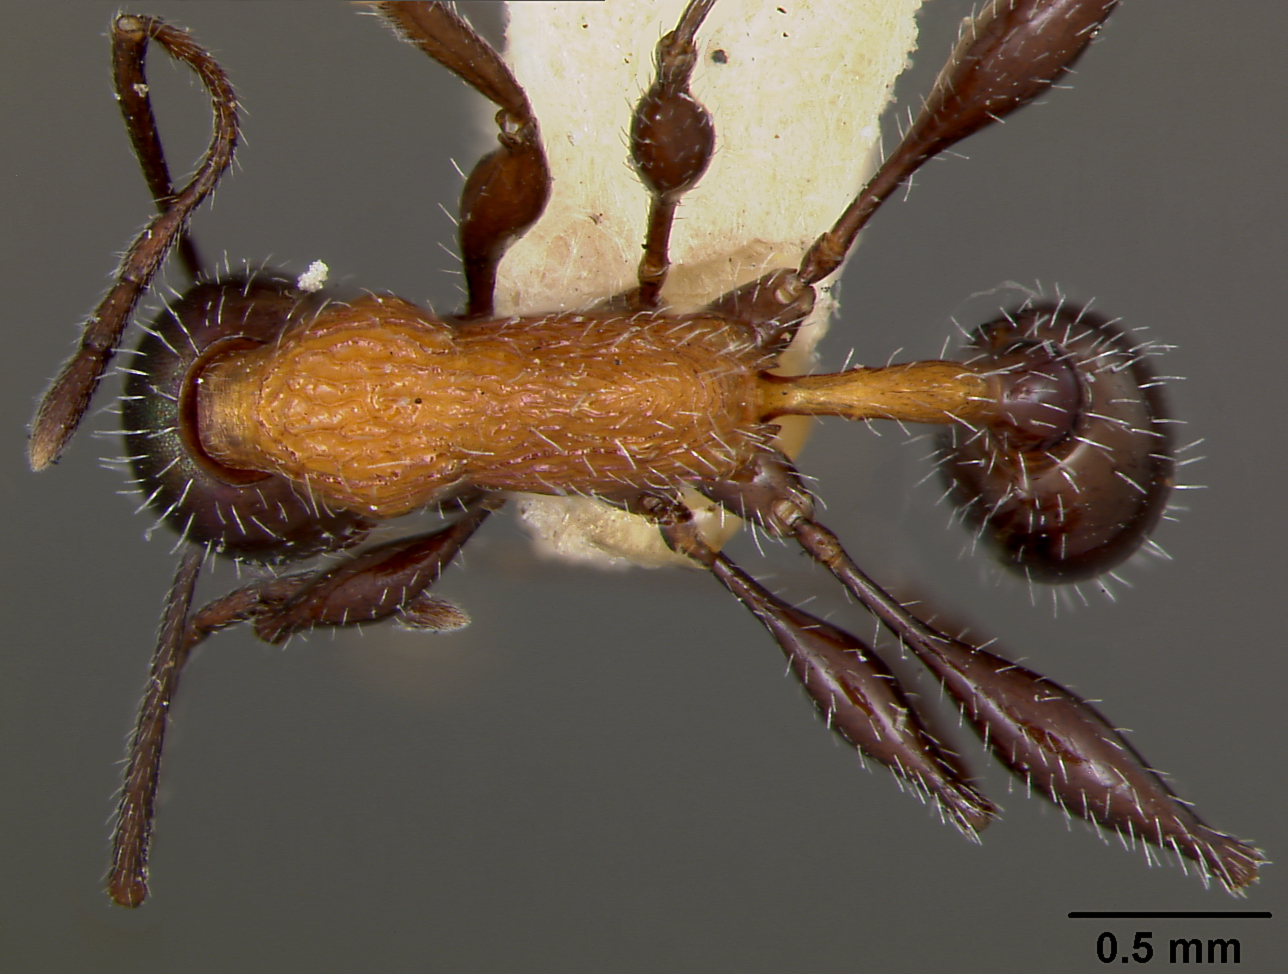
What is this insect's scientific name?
Croesomyrmex iris
